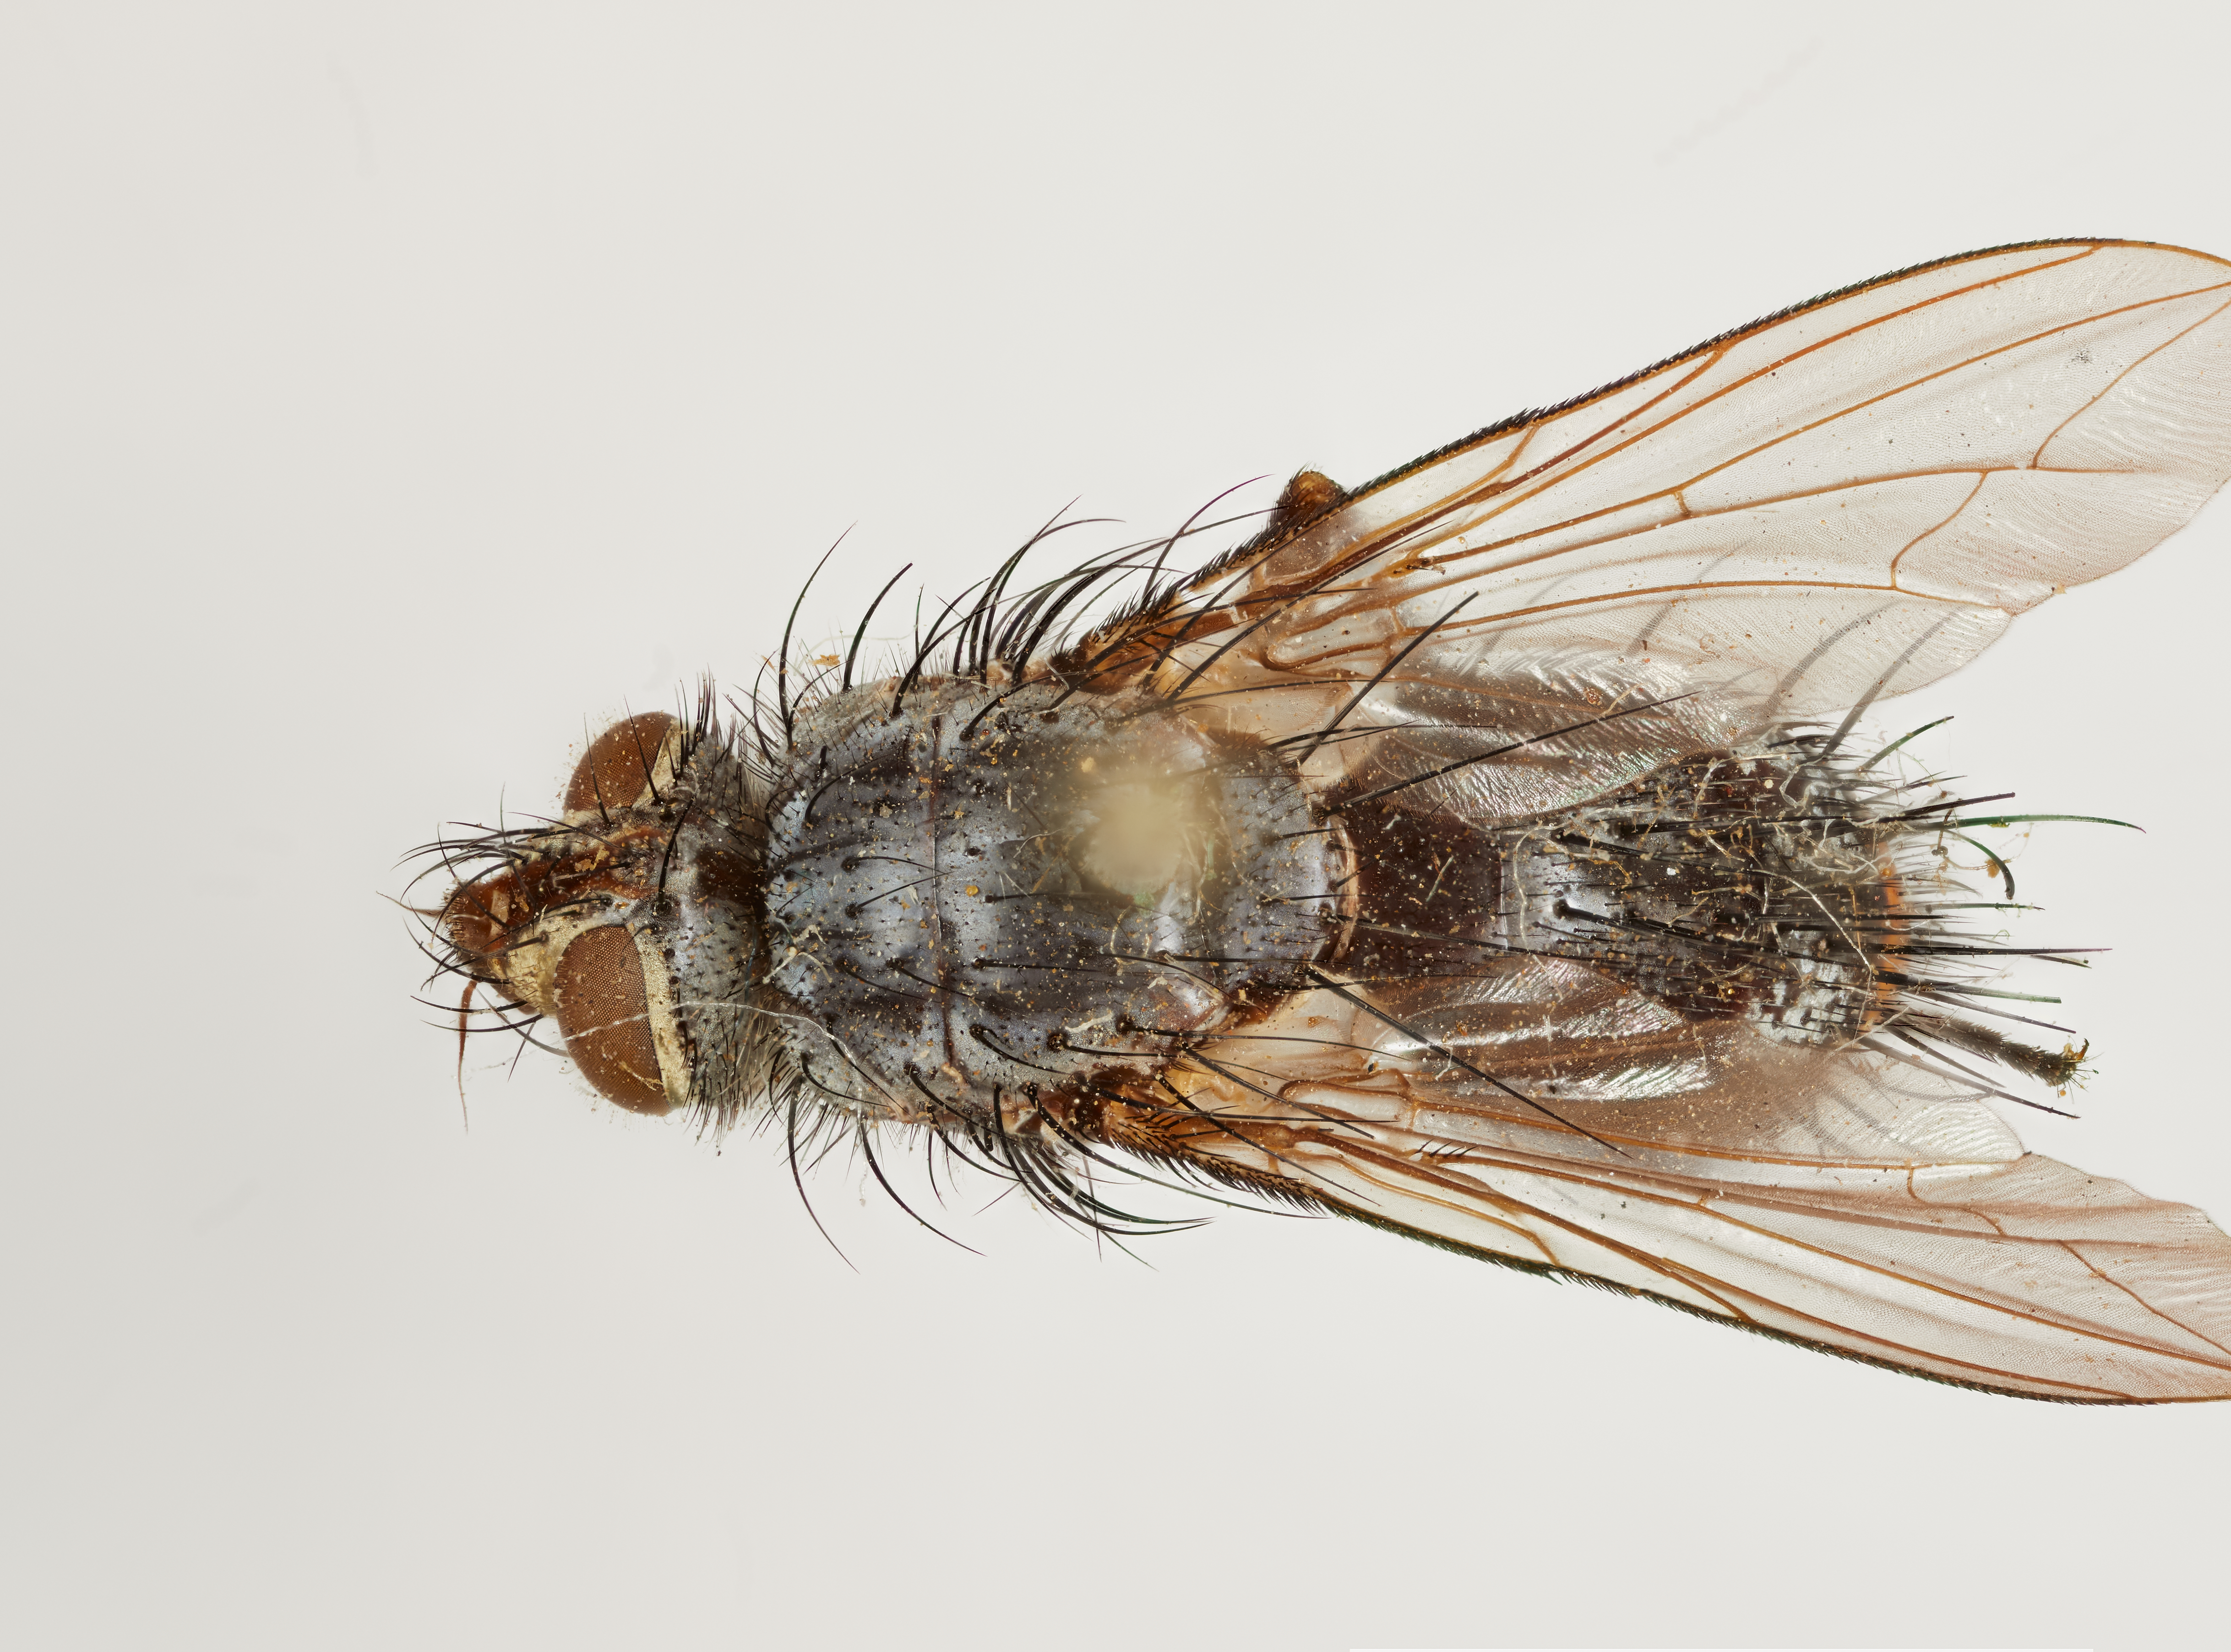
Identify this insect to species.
Hinea setigera
